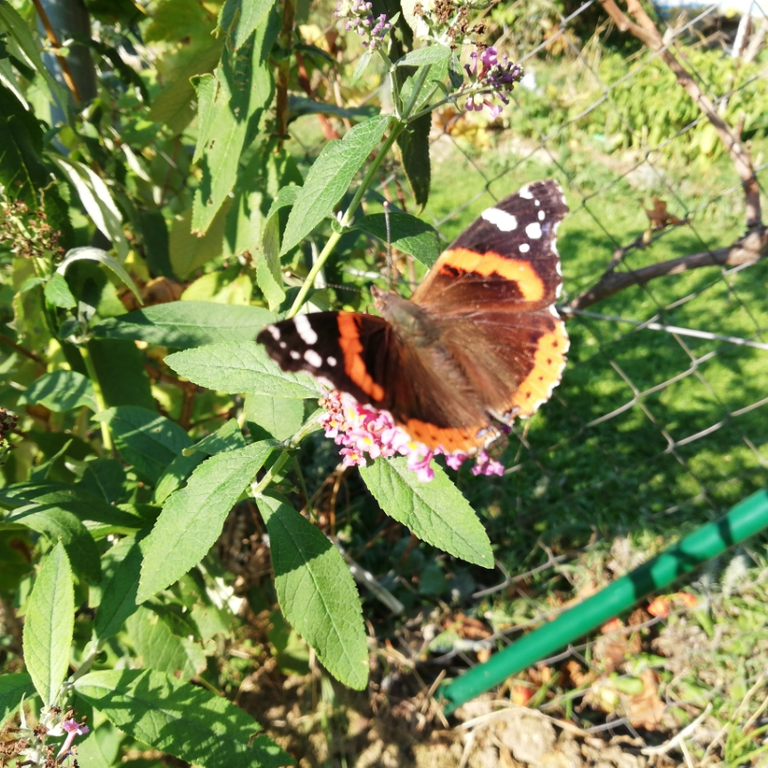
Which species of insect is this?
Vanessa atalanta
